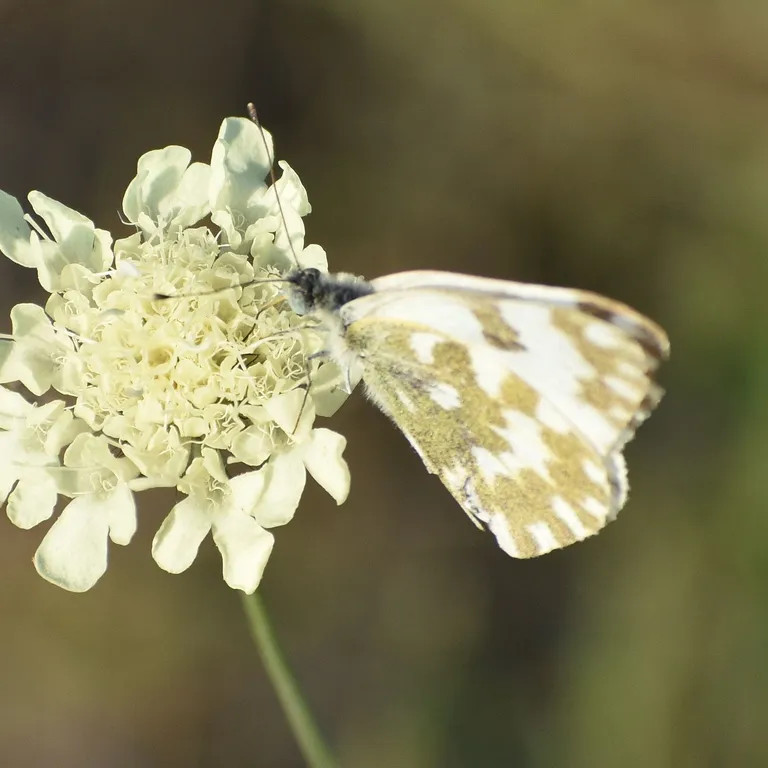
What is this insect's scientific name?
Pontia edusa
